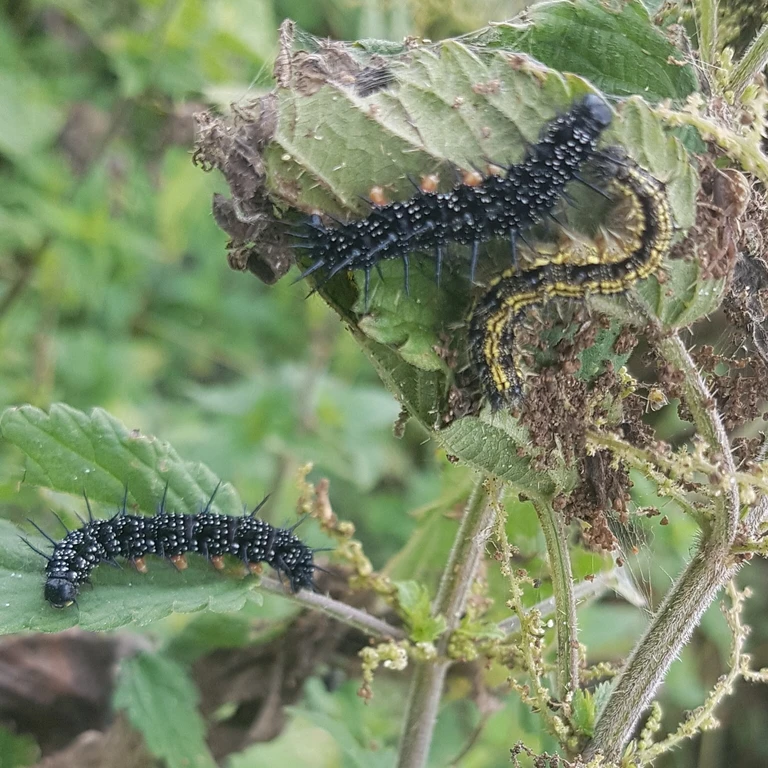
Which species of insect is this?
Aglais urticae
